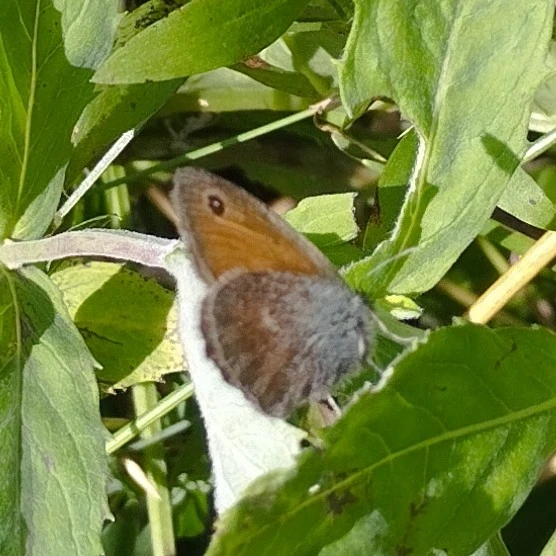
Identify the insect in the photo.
Coenonympha pamphilus
